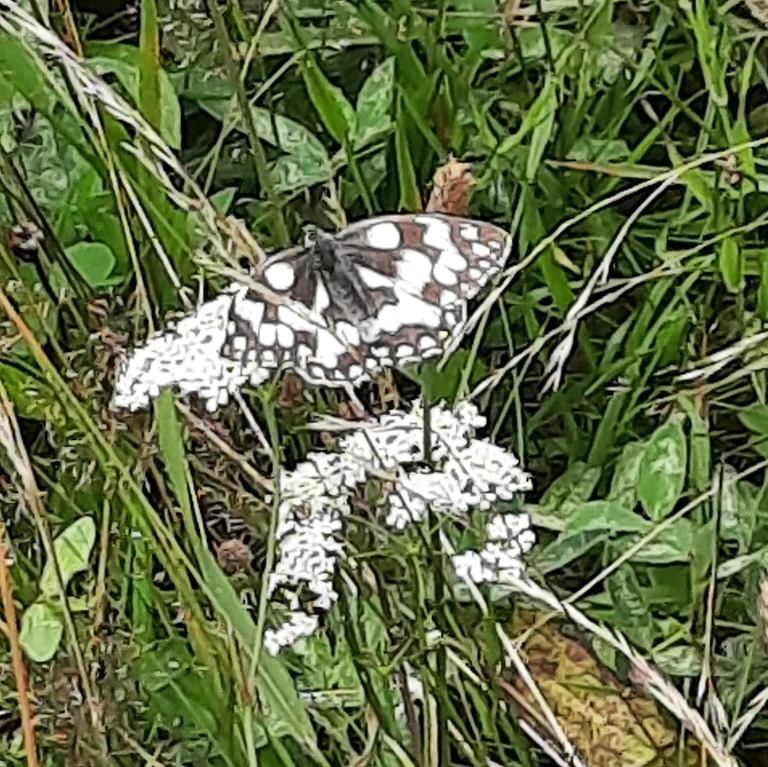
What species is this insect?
Melanargia galathea
